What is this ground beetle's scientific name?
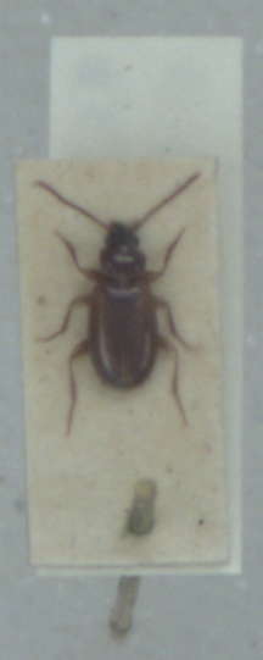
Trechus quadristriatus
